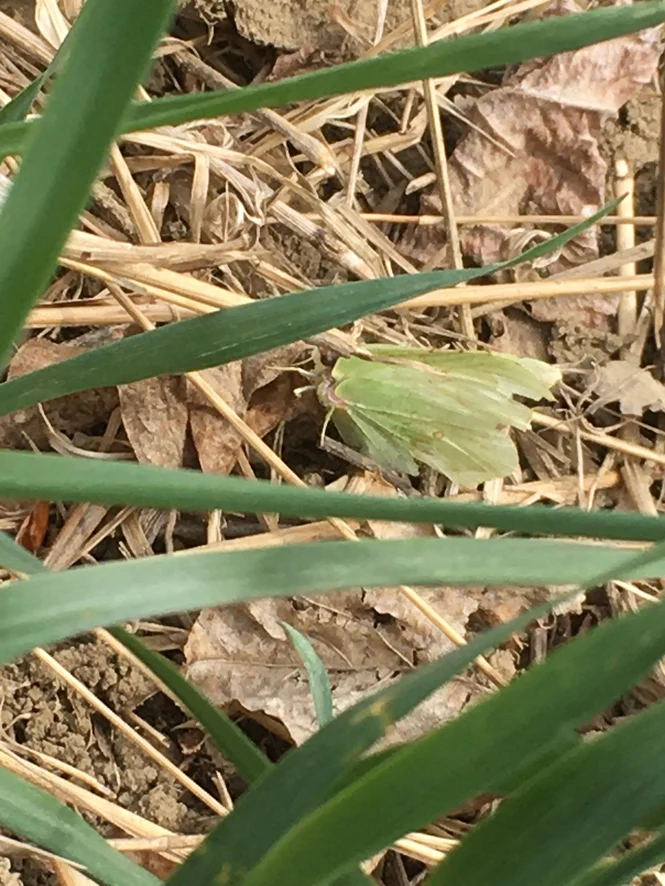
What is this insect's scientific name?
Gonepteryx rhamni
